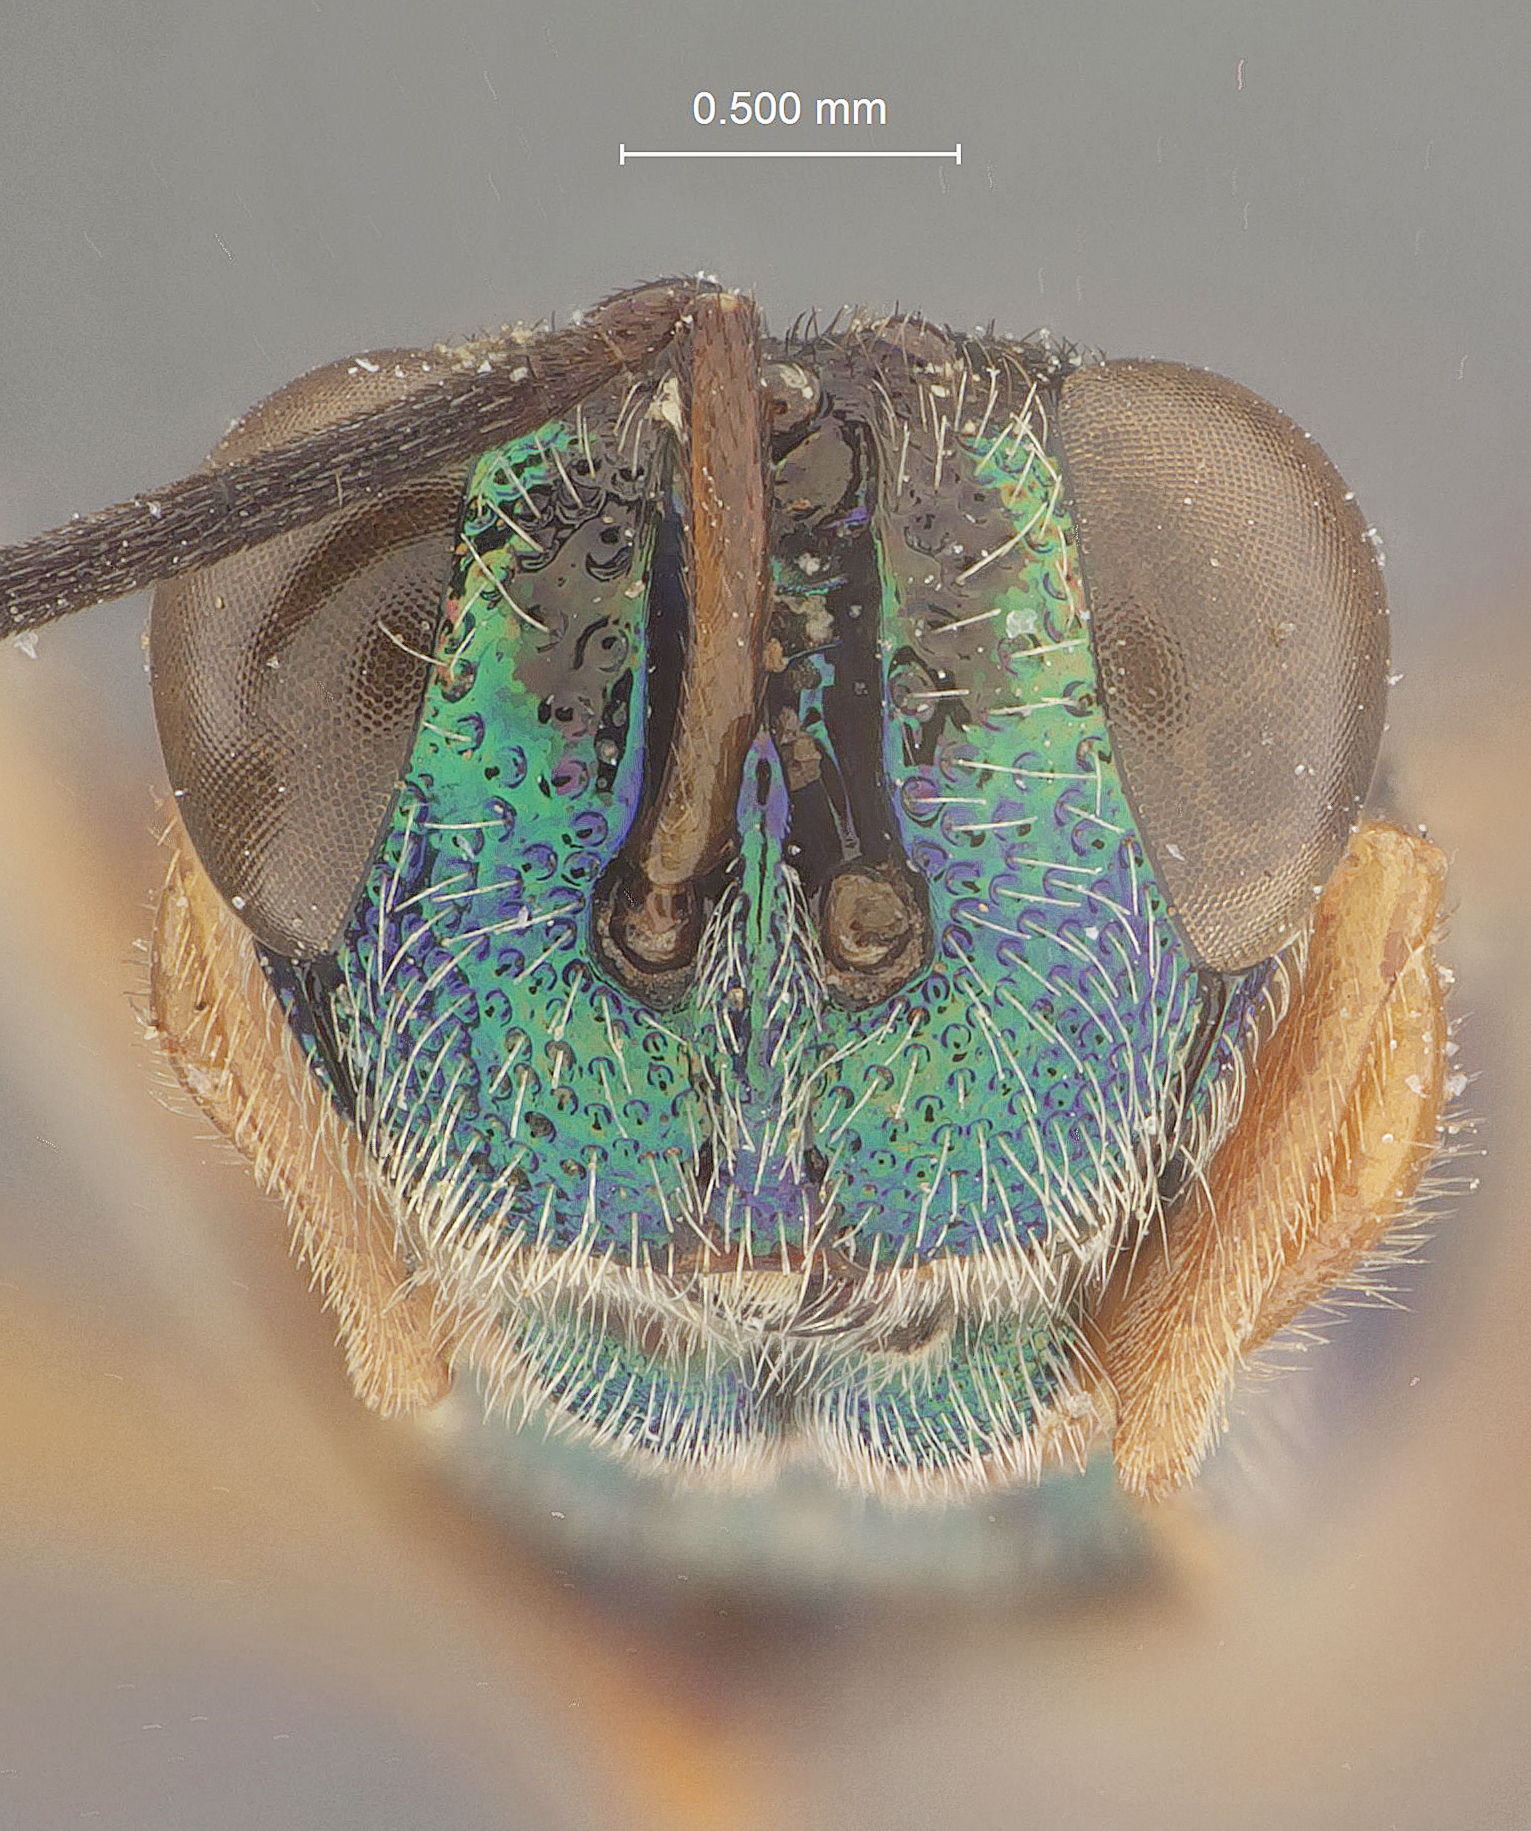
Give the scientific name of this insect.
Balcha punctiscutum
